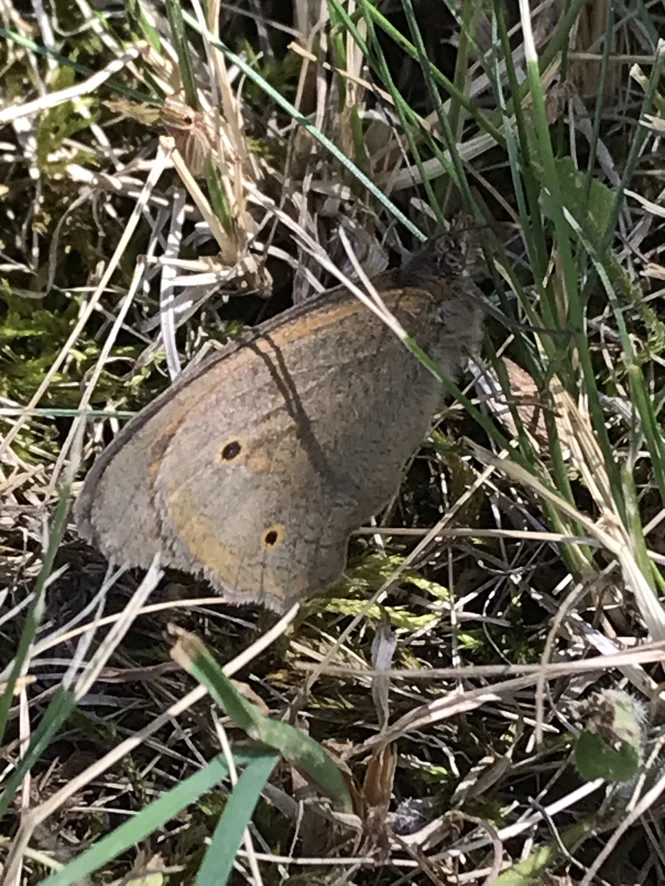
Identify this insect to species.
Maniola jurtina
